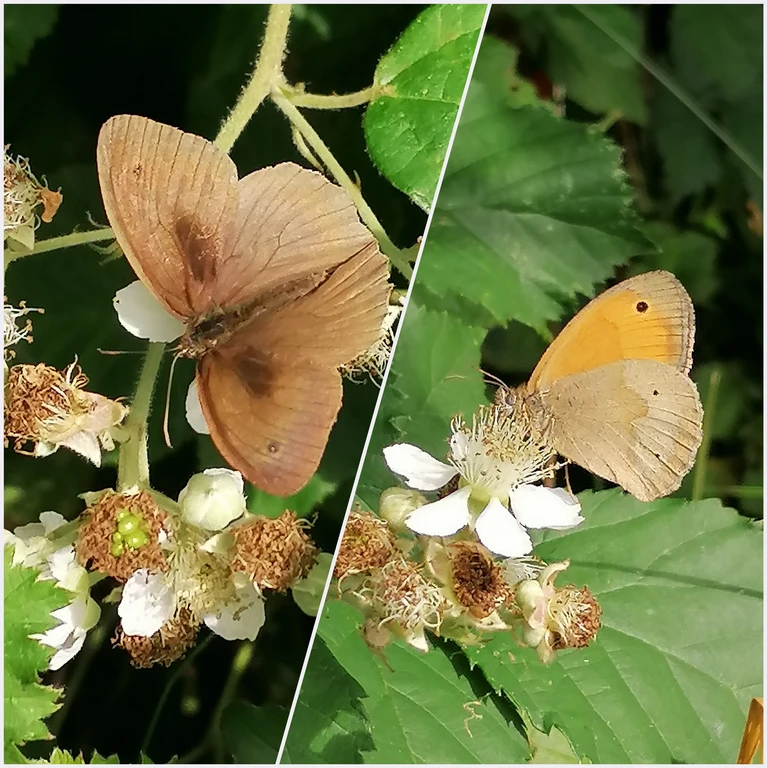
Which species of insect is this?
Maniola jurtina
